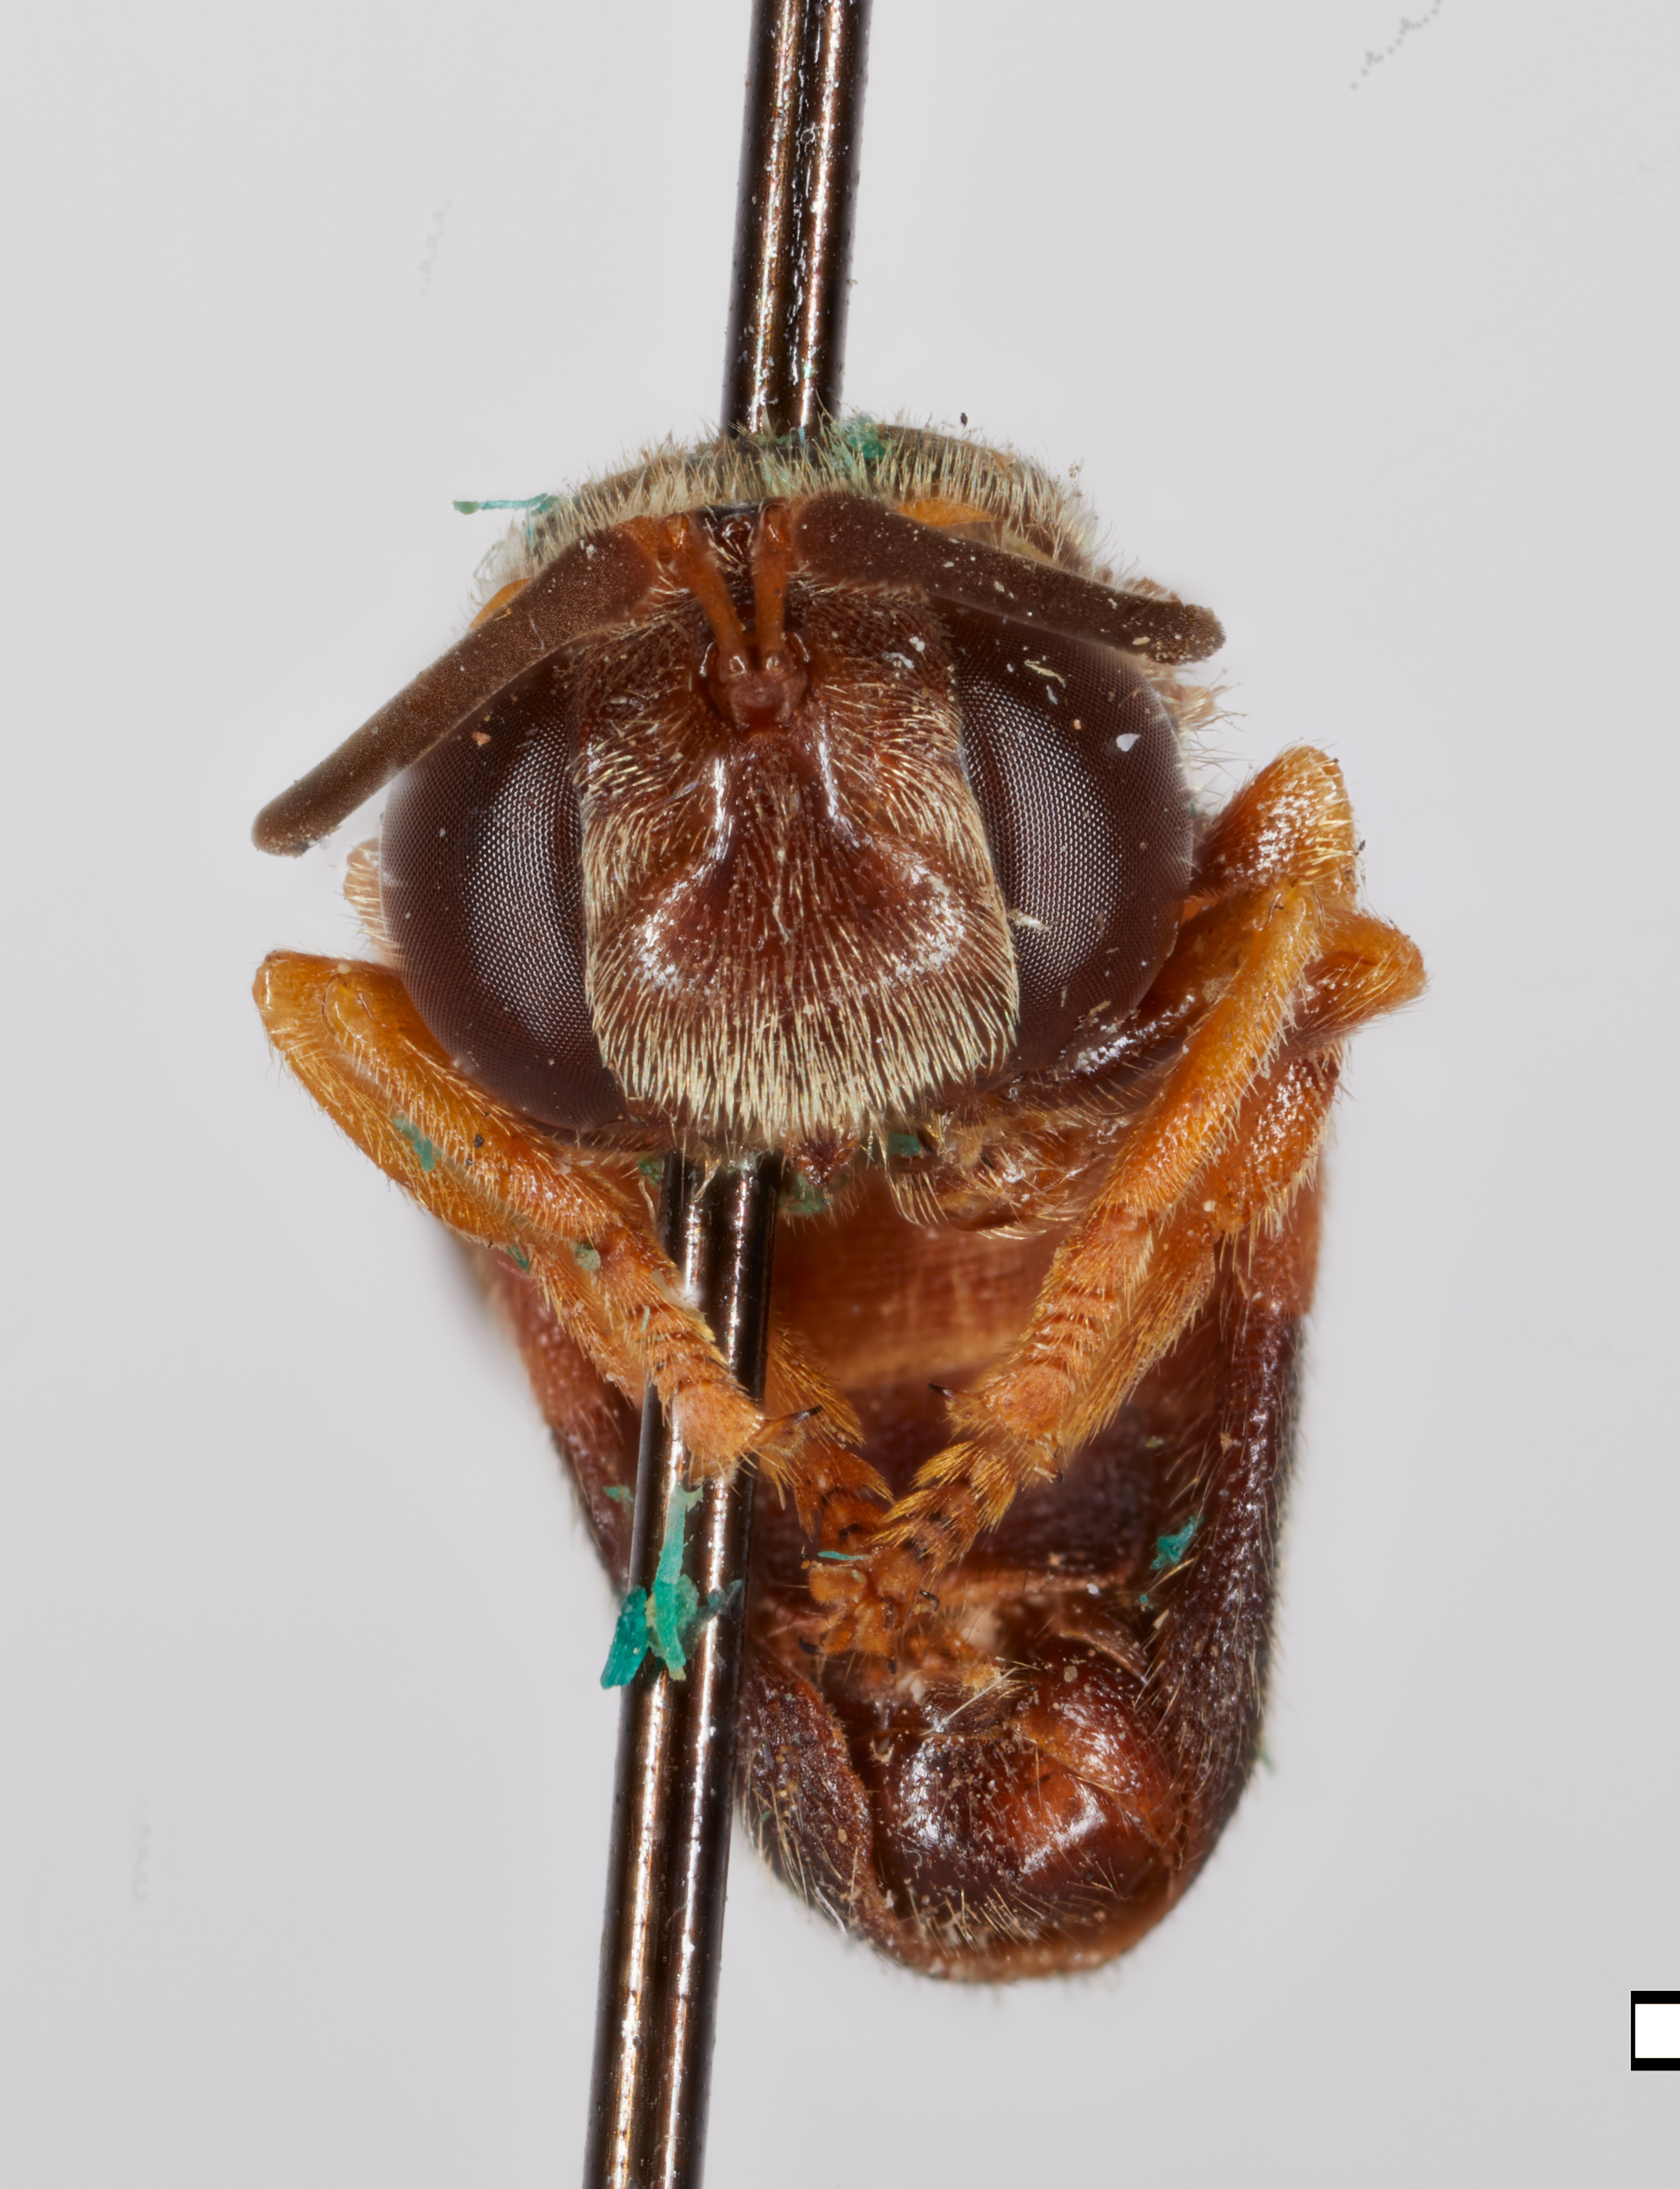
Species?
Microdon pachystylum
